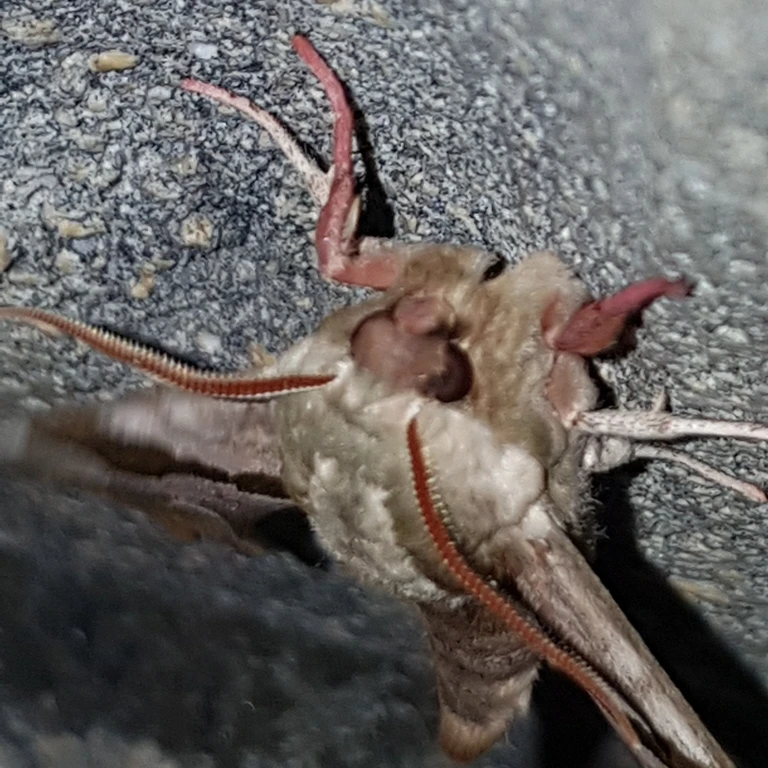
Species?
Mimas tiliae
